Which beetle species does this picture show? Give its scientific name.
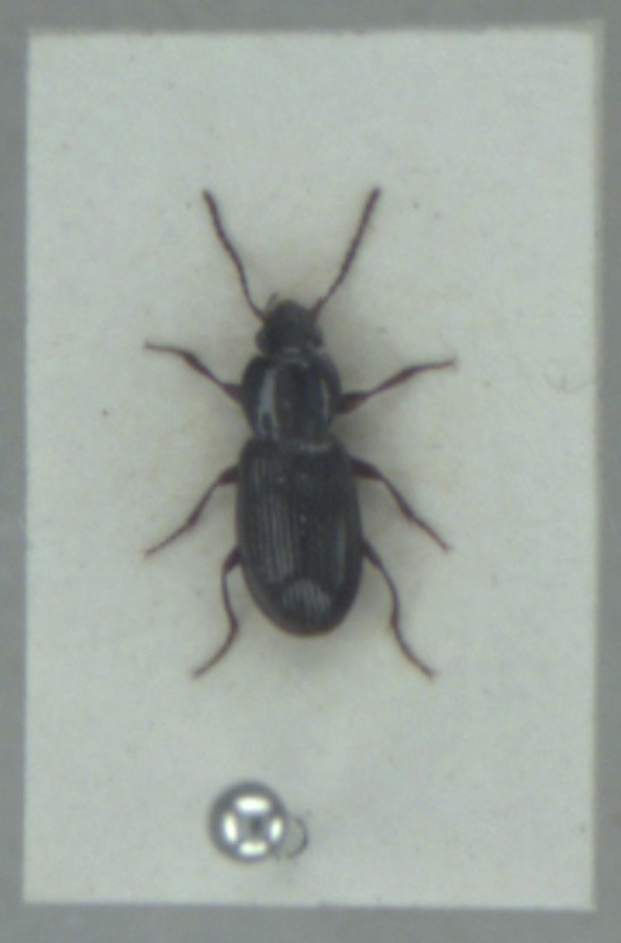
Pterostichus diligens
